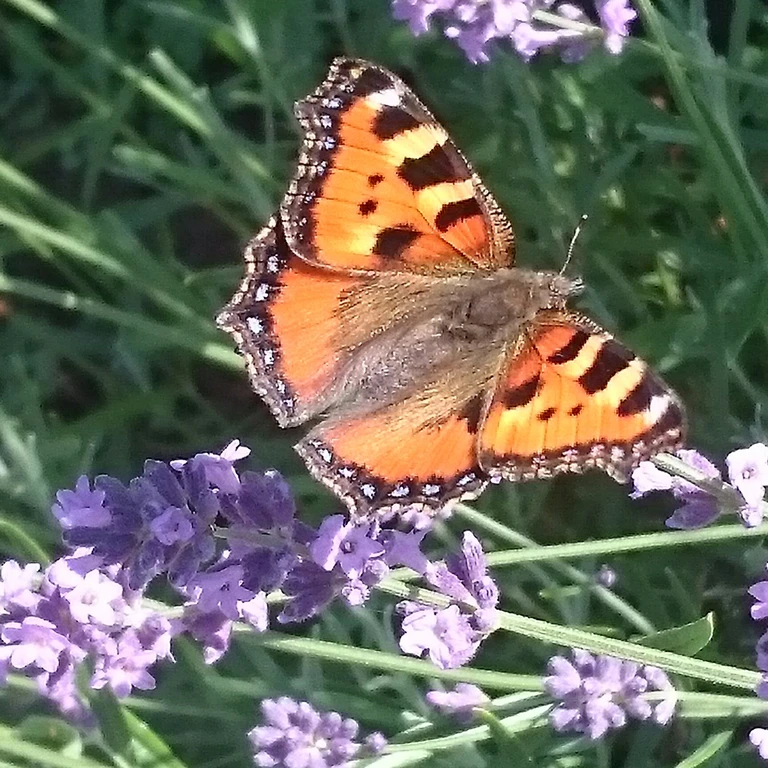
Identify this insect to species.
Aglais urticae
